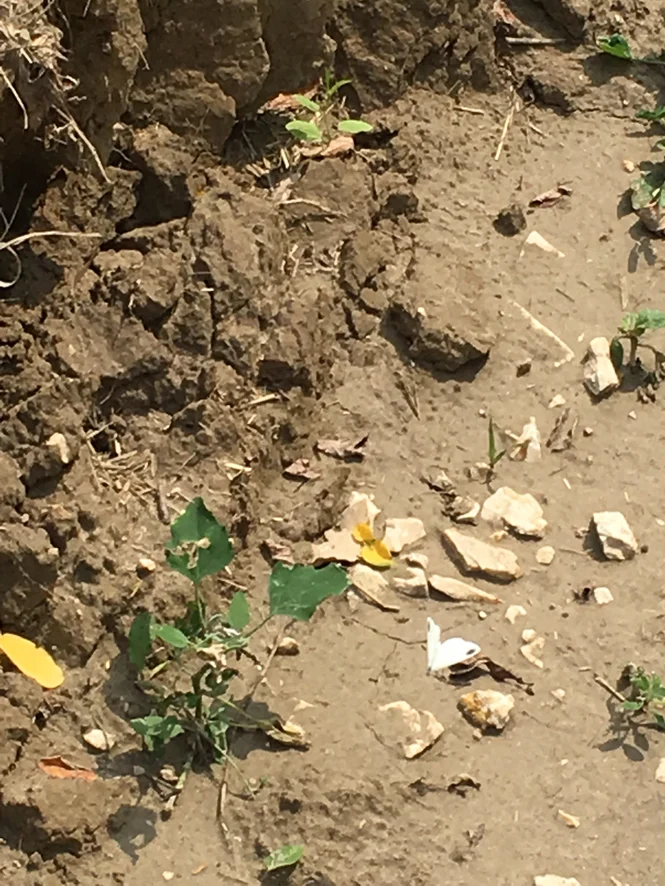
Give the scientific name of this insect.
Leptidea sinapis/juvernica
